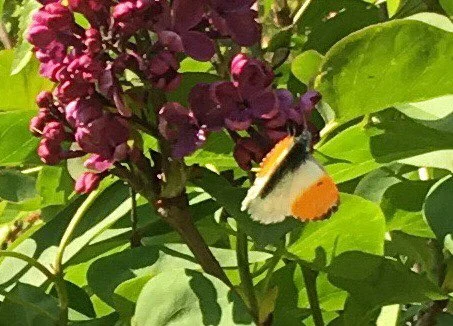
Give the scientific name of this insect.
Anthocharis cardamines
